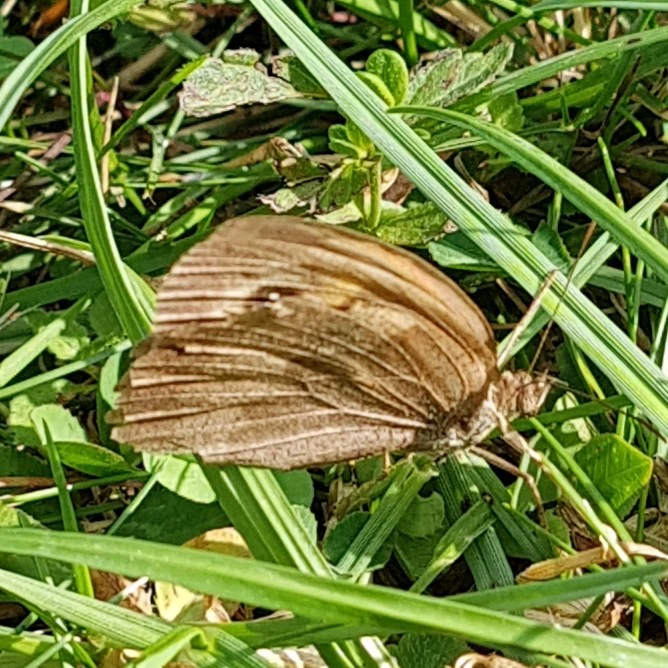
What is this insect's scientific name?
Maniola jurtina
